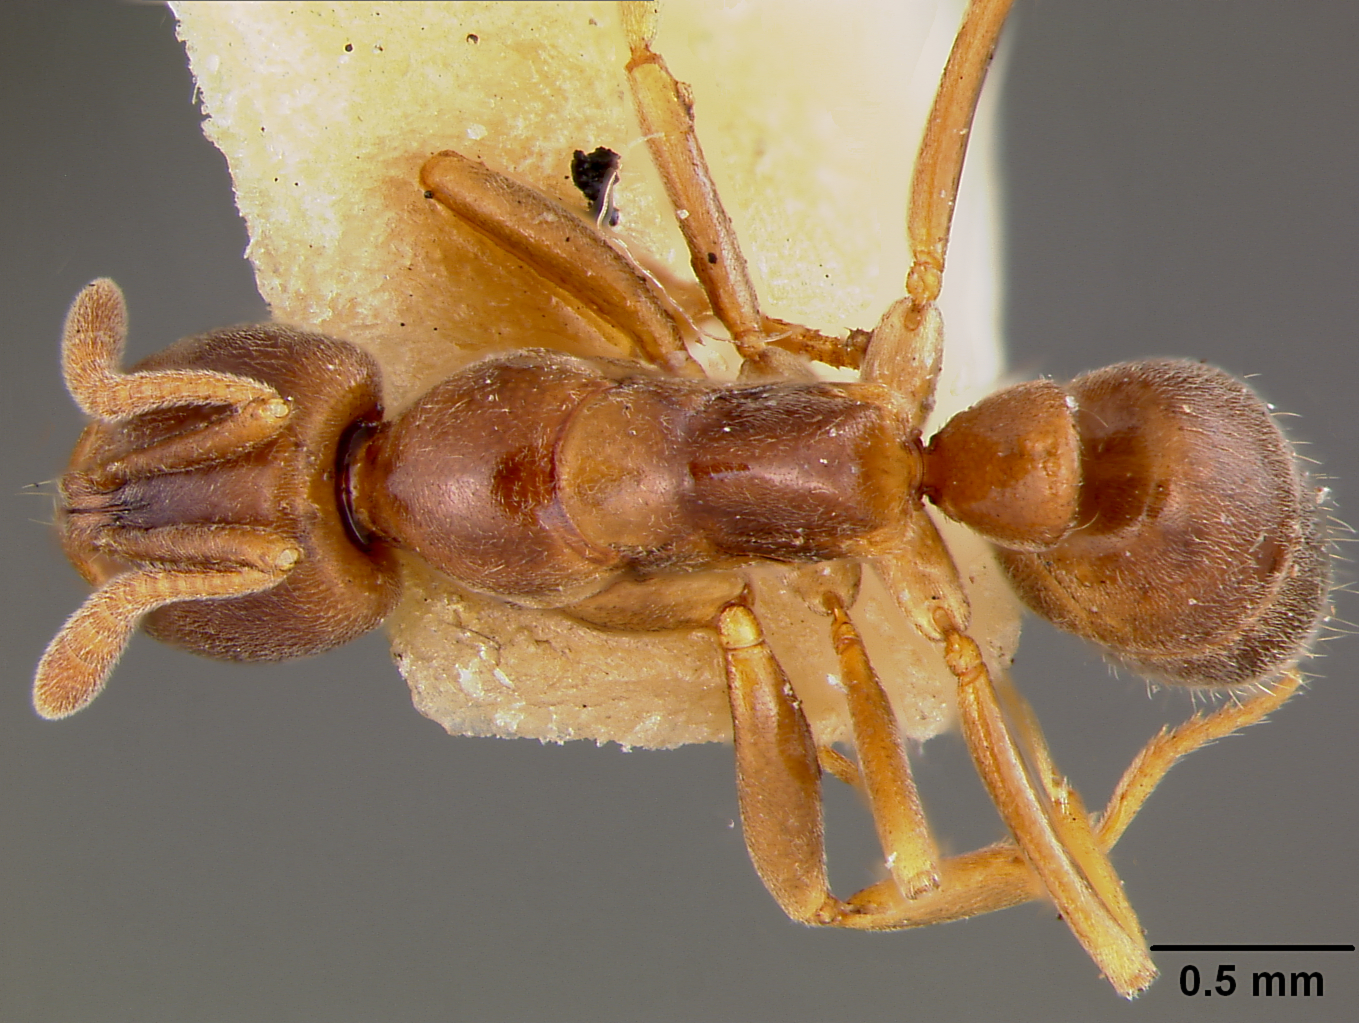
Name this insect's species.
Ponera perplexa
